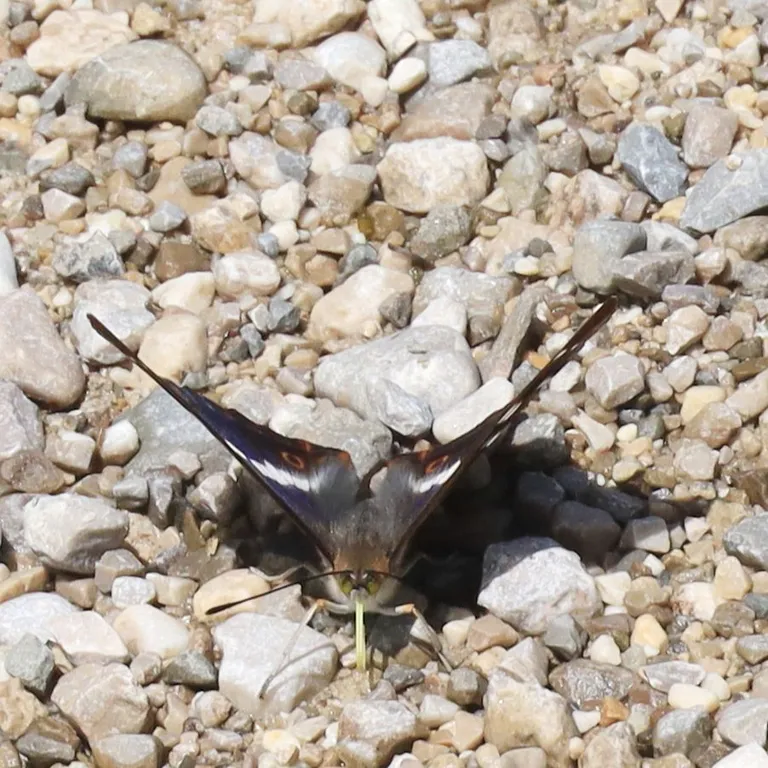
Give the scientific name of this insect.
Apatura iris
